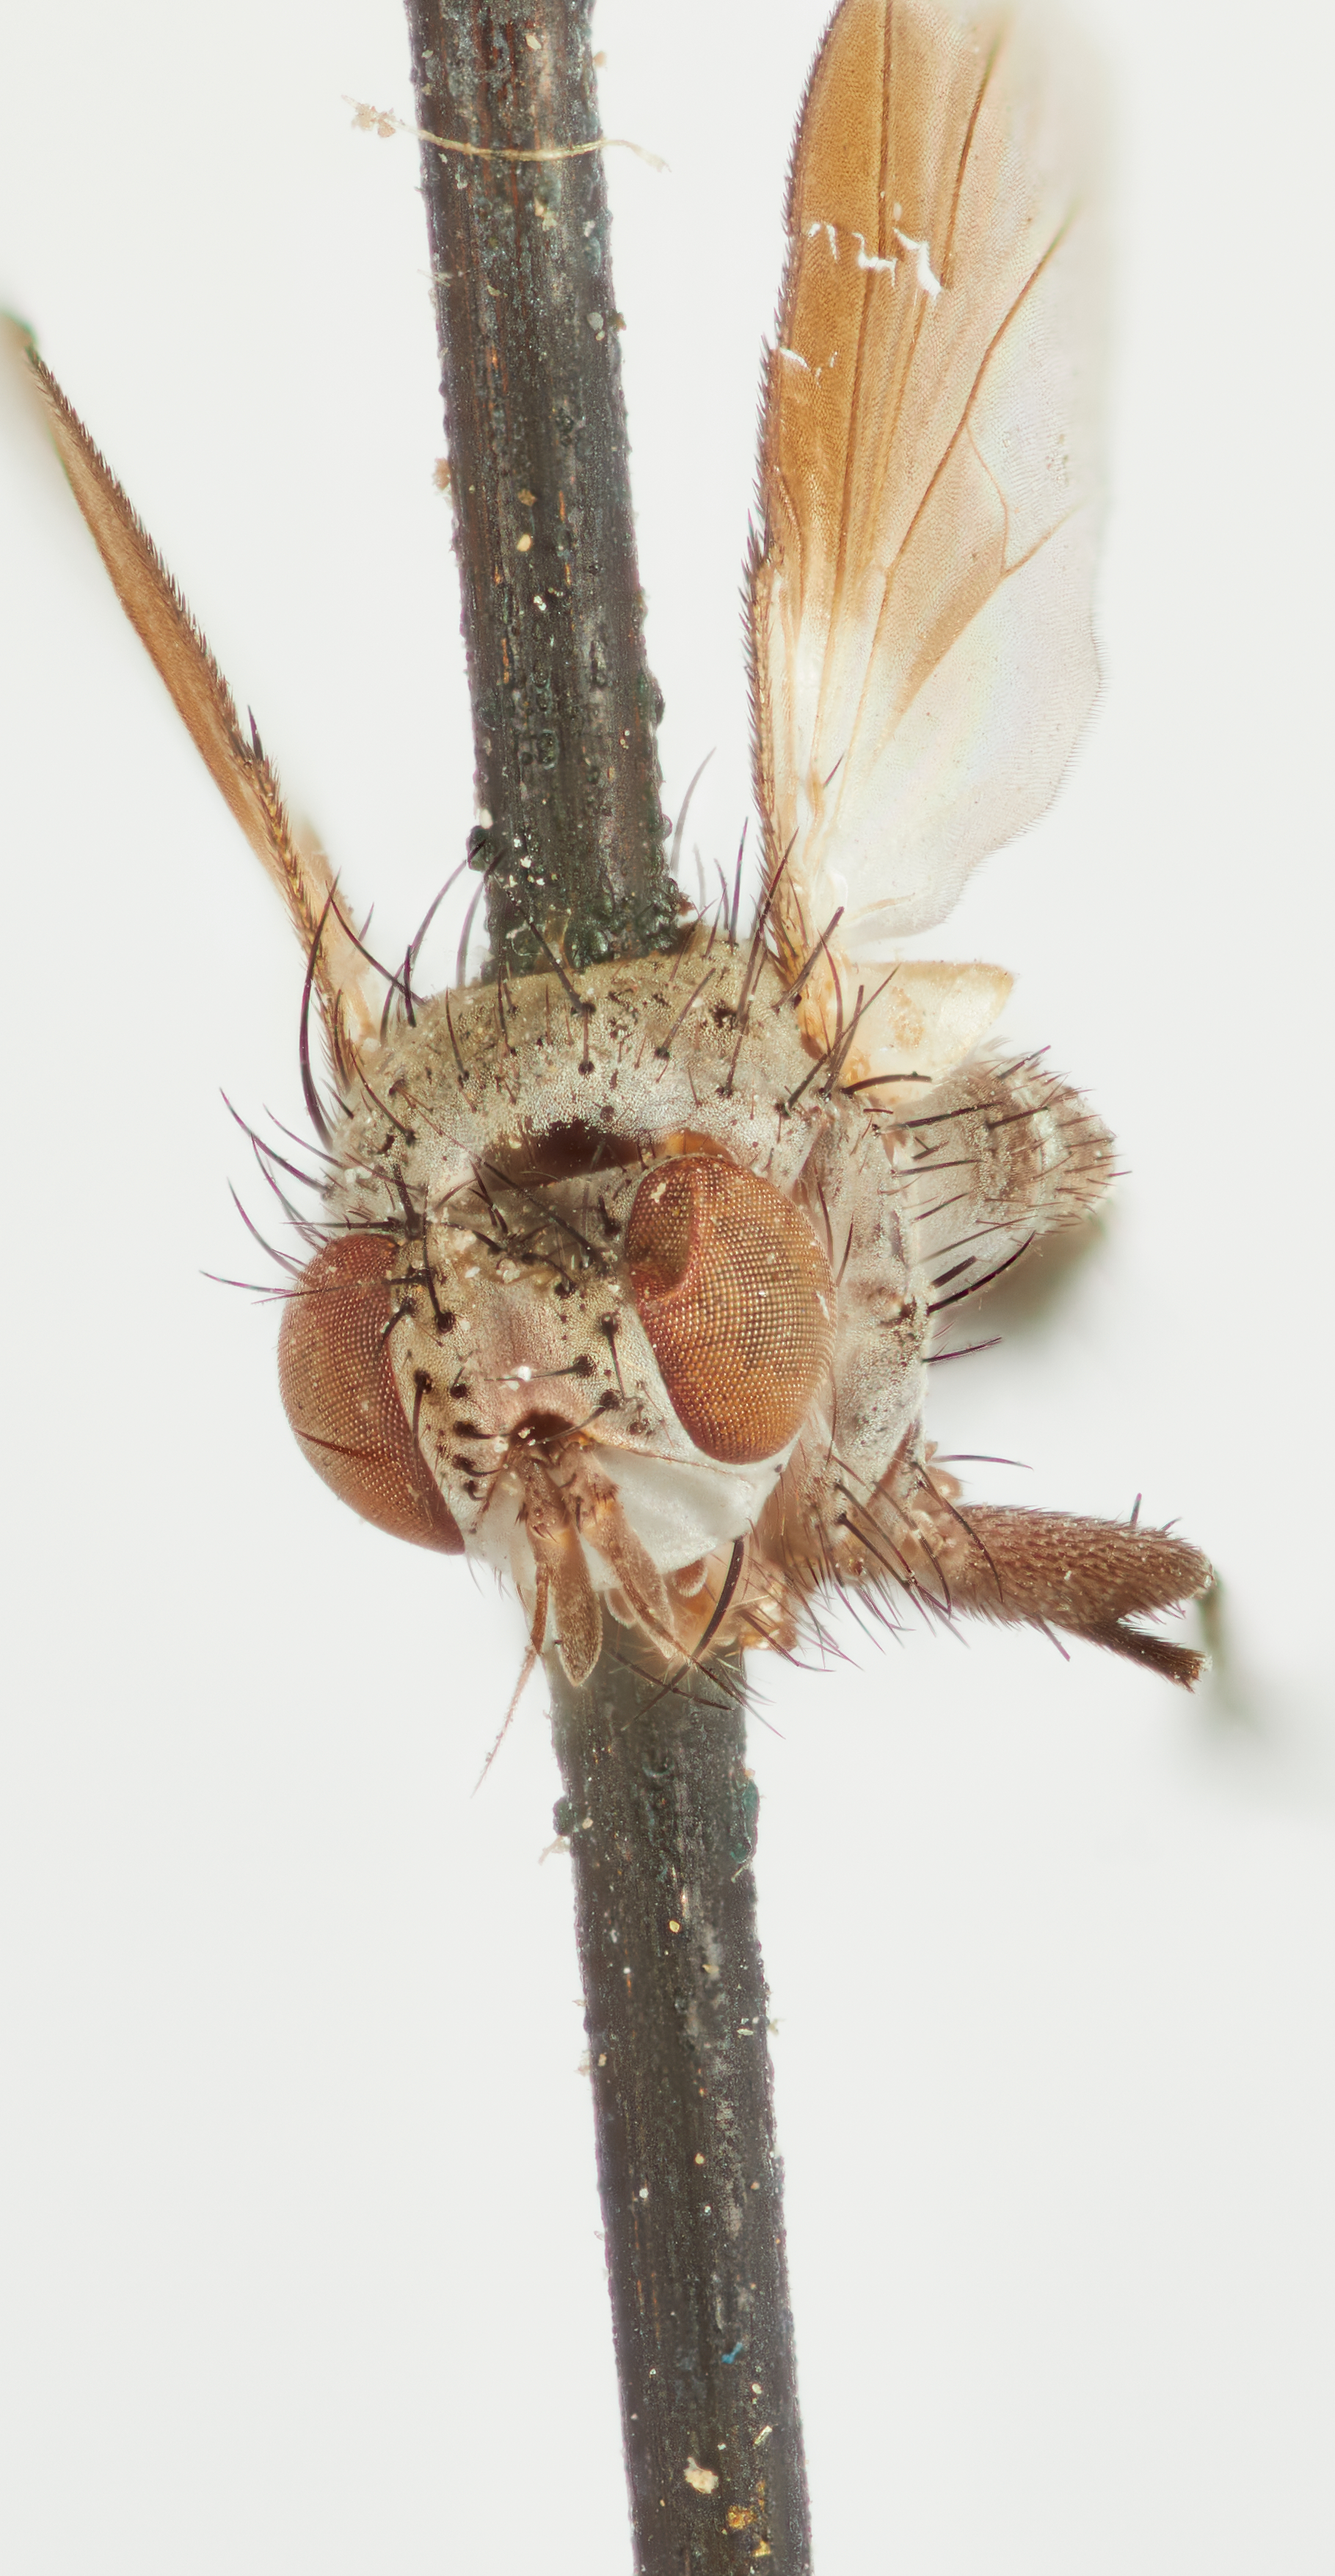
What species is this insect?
Clausicella johnsoni
